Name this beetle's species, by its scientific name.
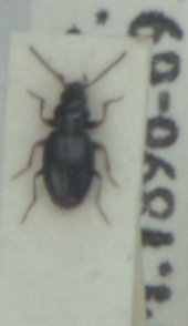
Bembidion schueppelii
